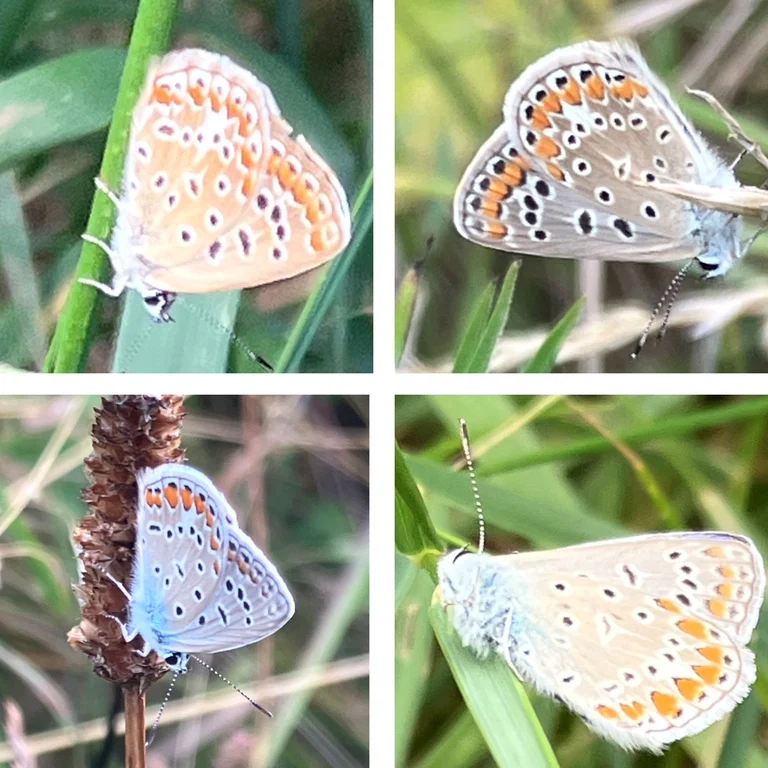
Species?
Polyommatus icarus
